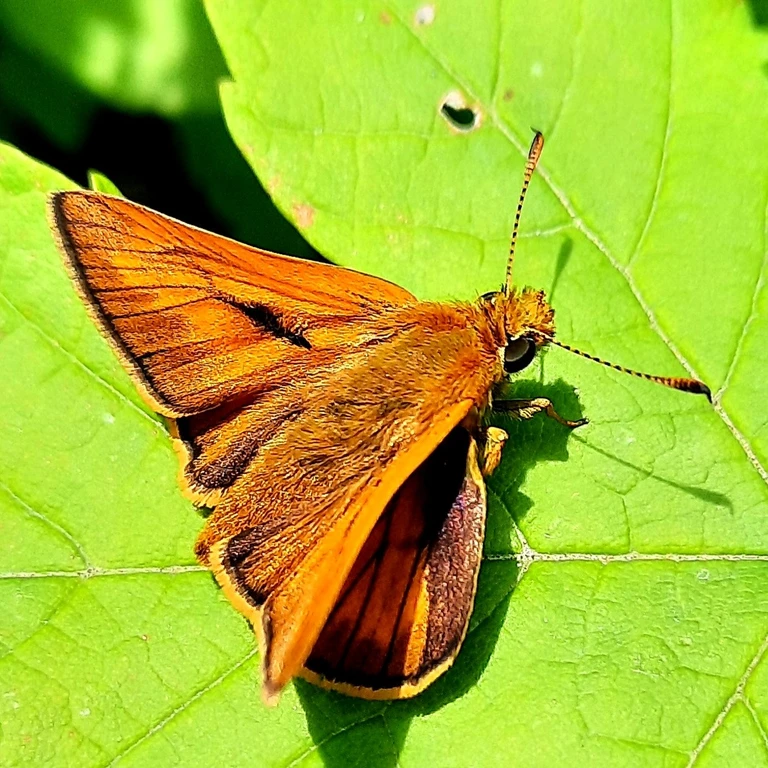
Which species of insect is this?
Ochlodes sylvanus (also Ochlodes venata)
